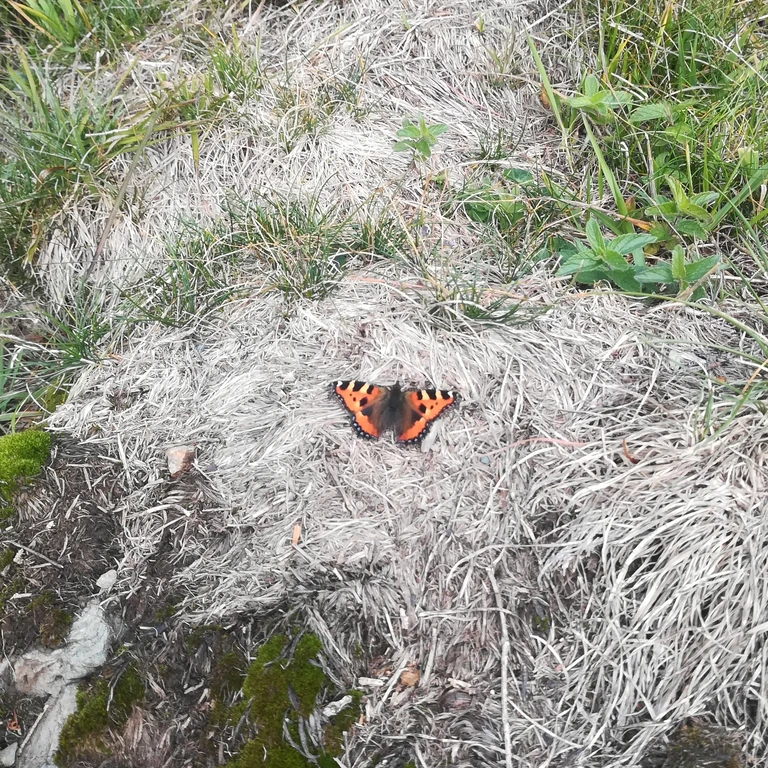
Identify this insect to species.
Aglais urticae
